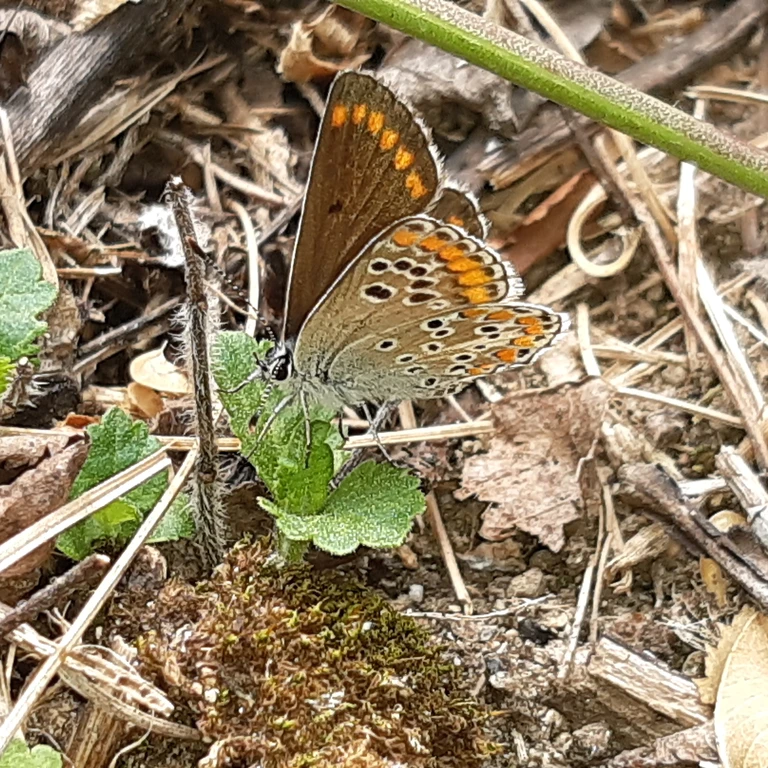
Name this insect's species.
Aricia agestis/artaxerxes
